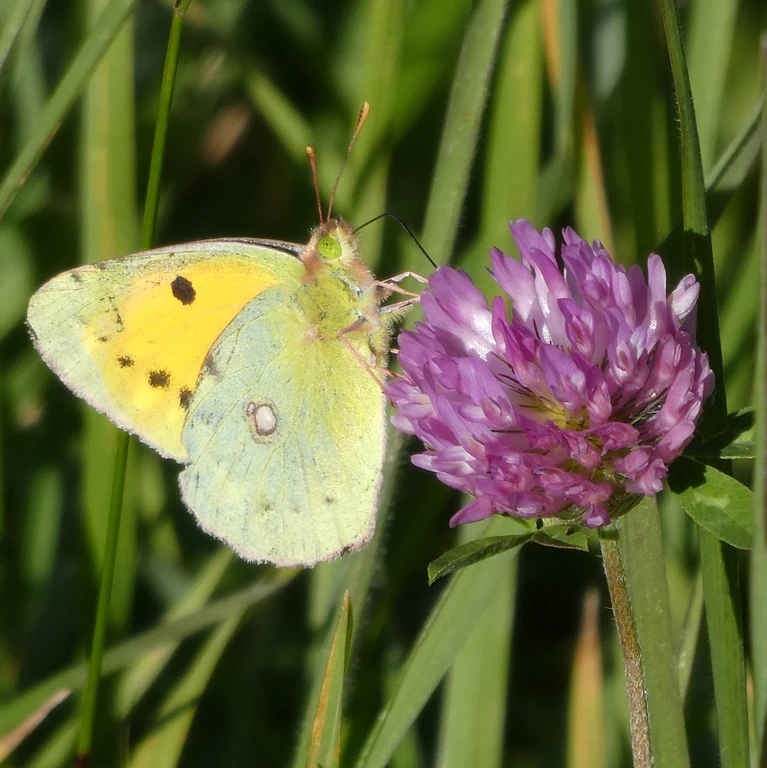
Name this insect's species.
Colias croceus
